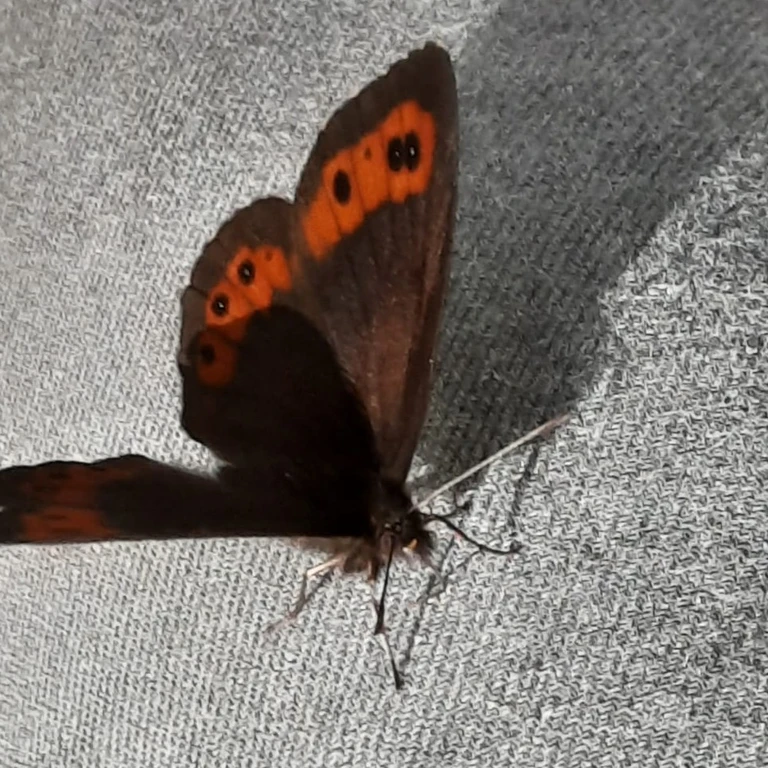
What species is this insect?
Erebia ligea
